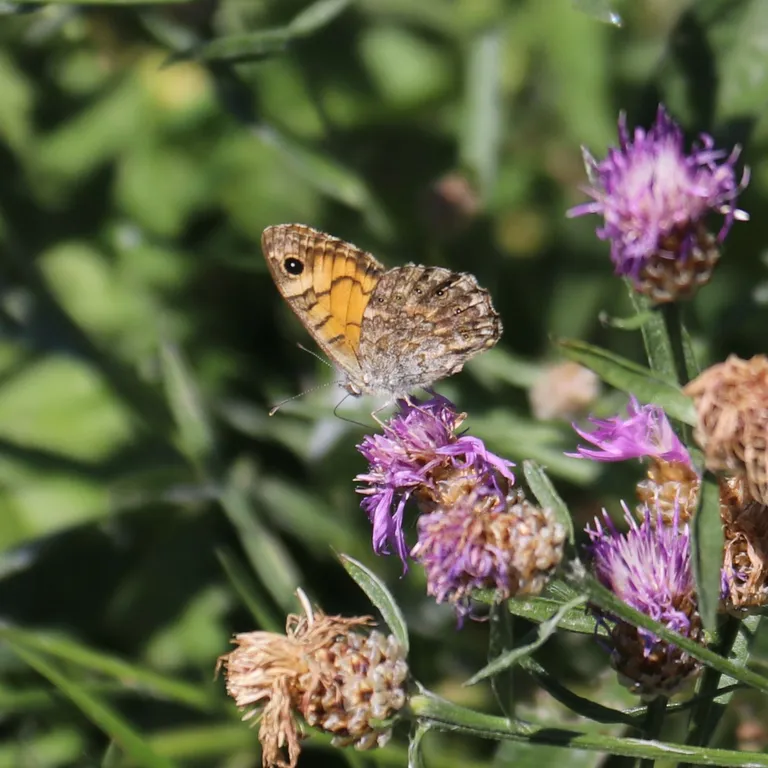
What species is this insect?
Lasiommata megera (also Pararge megera)
